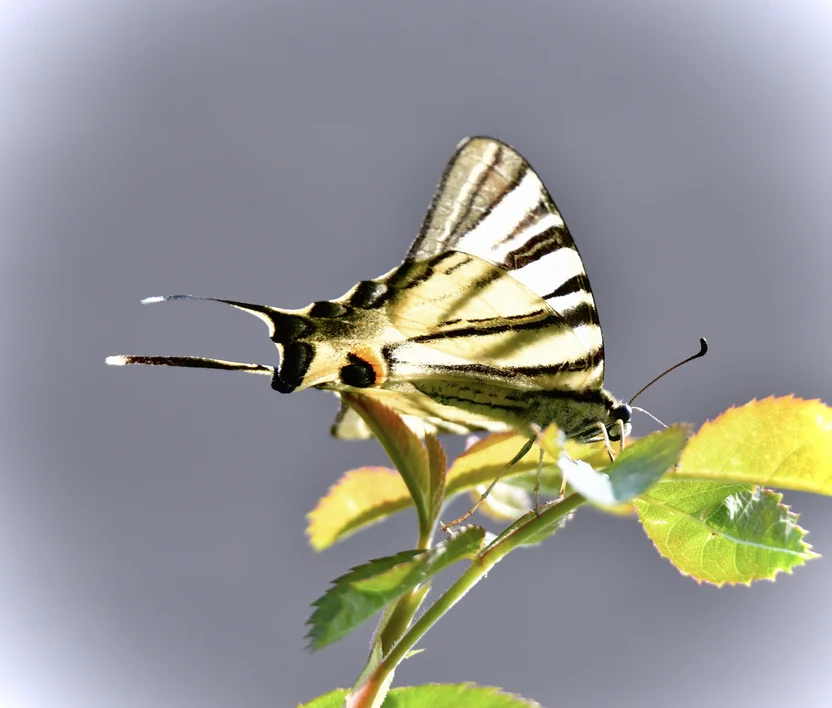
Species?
Iphiclides podalirius
